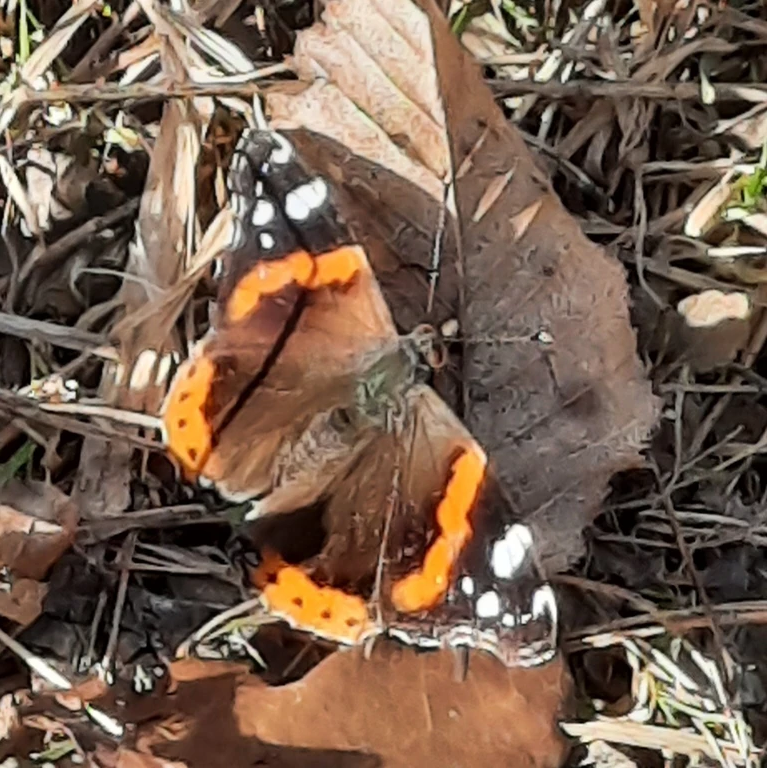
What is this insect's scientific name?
Vanessa atalanta
